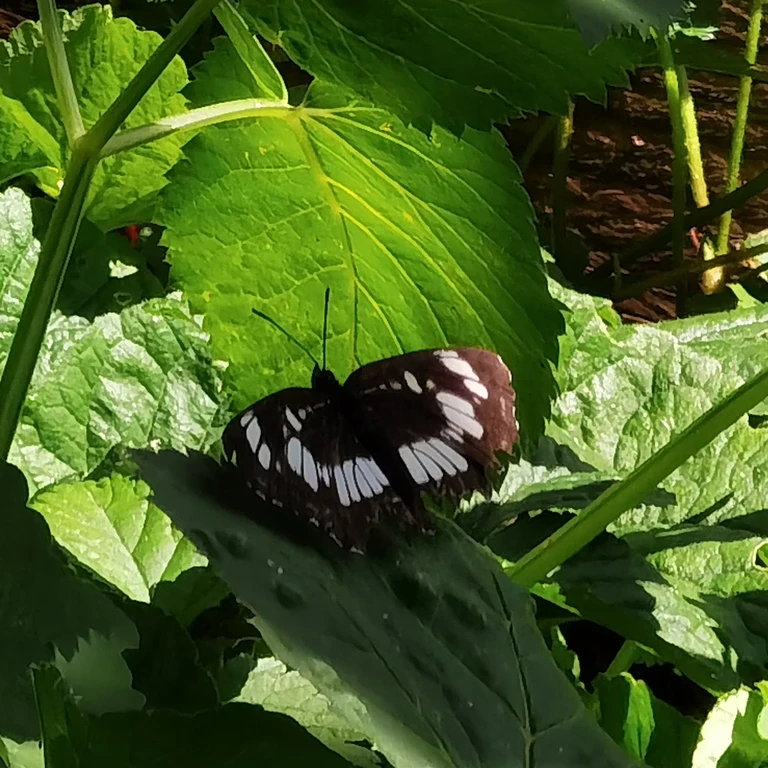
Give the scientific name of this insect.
Neptis rivularis
